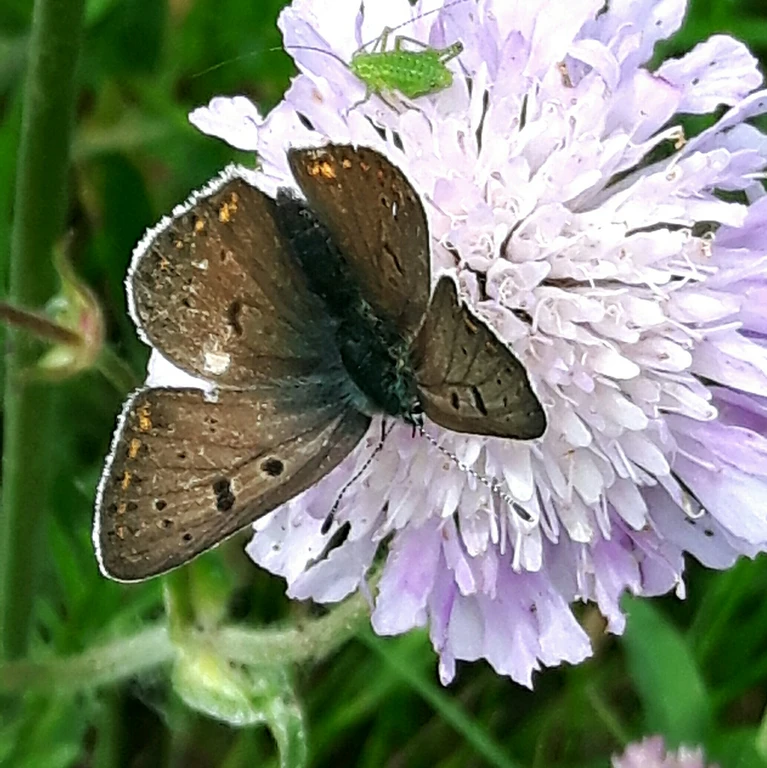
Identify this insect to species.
Lycaena tityrus (also Loweia tityrus)
